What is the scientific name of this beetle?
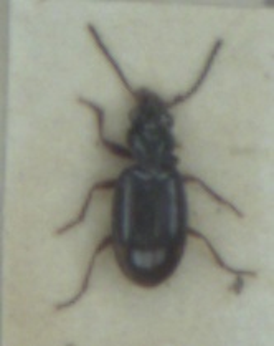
Bembidion doris
